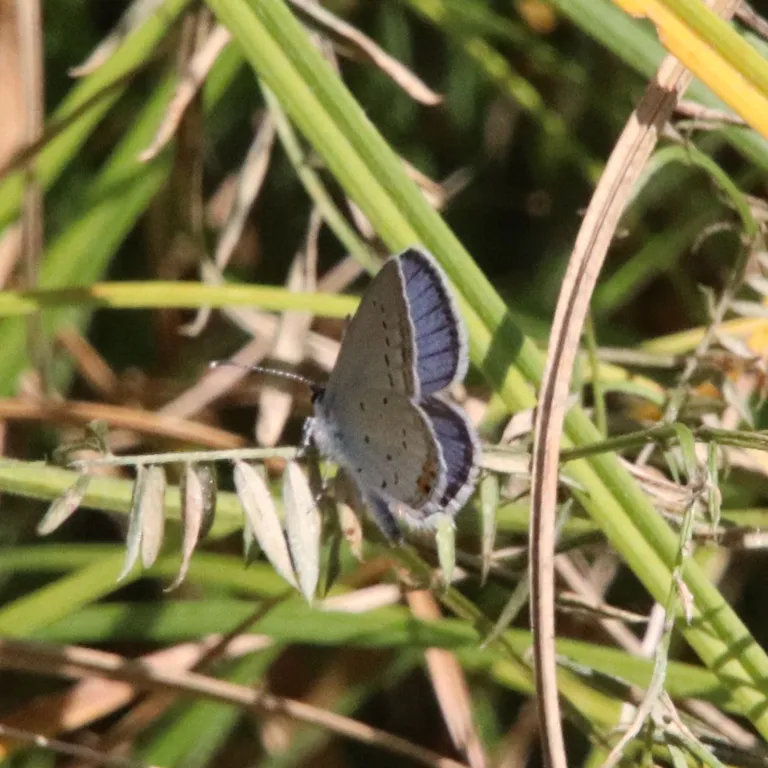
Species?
Cupido argiades (also Elkalyce argiades)
